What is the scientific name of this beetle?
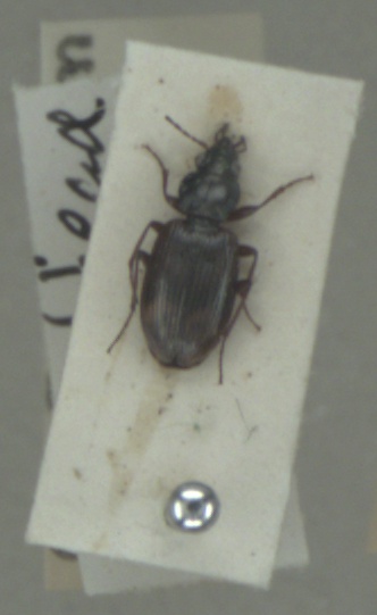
Bembidion dentellum
